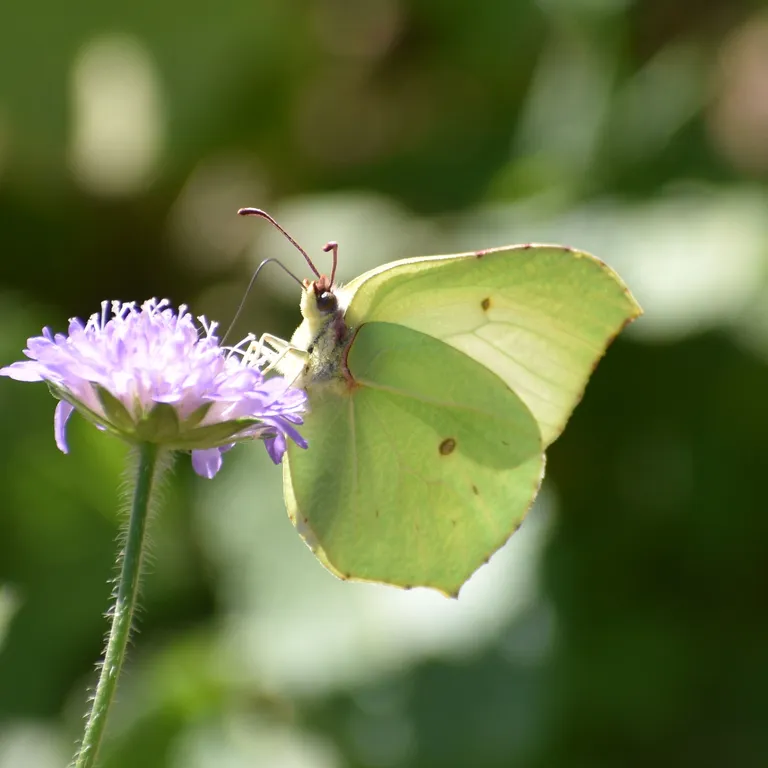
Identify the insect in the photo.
Gonepteryx rhamni
